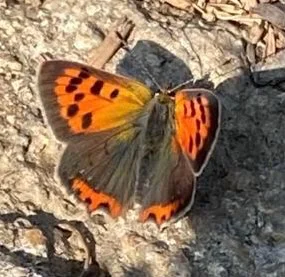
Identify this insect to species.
Lycaena phlaeas
